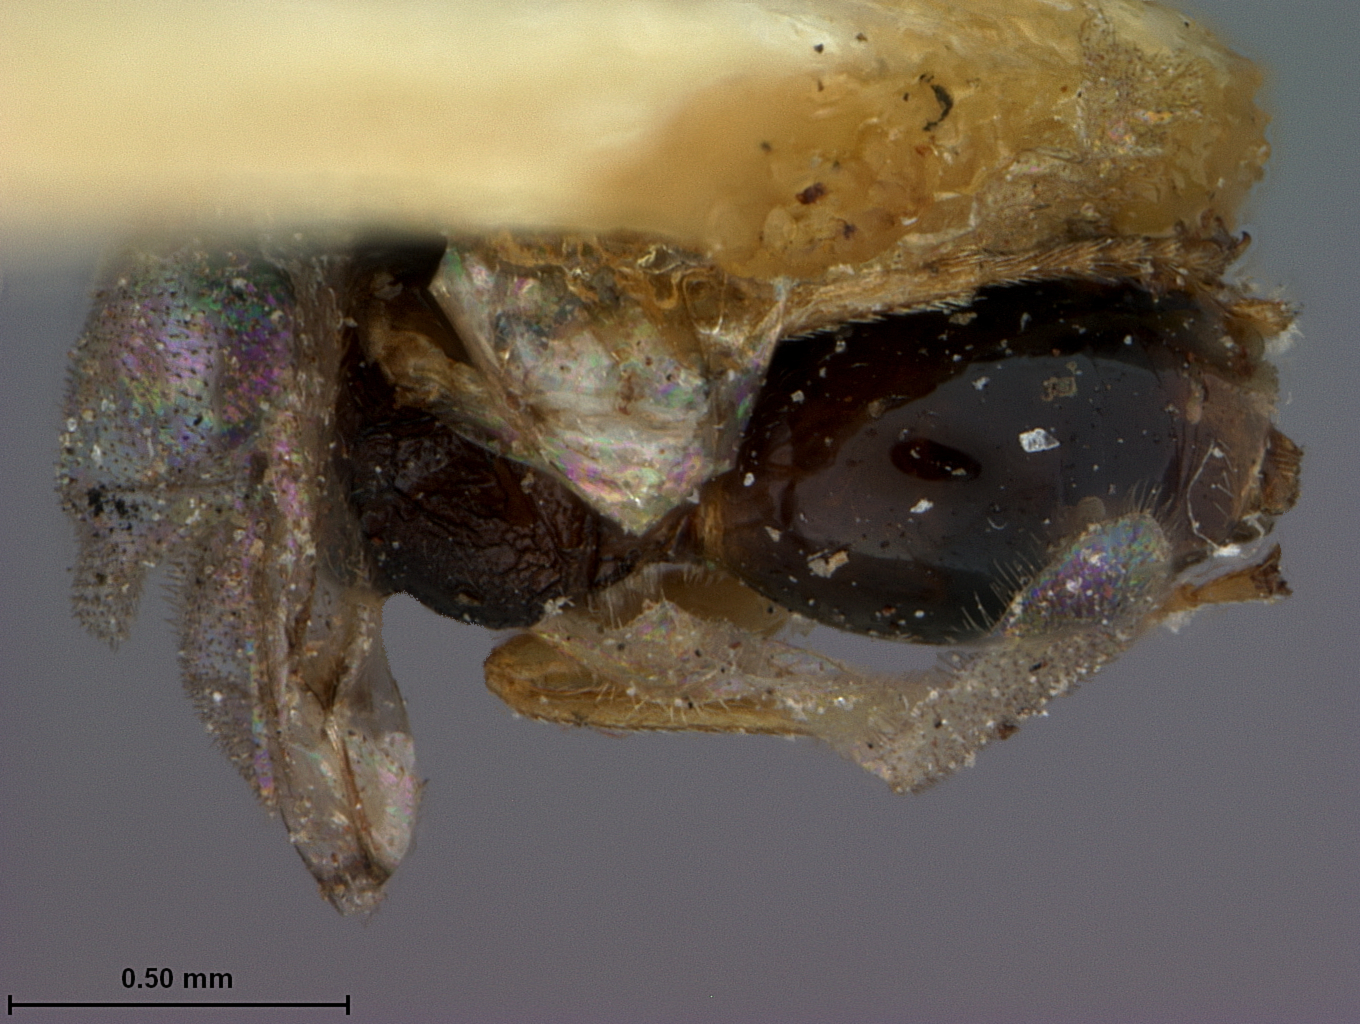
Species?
Callirhytis cellae
